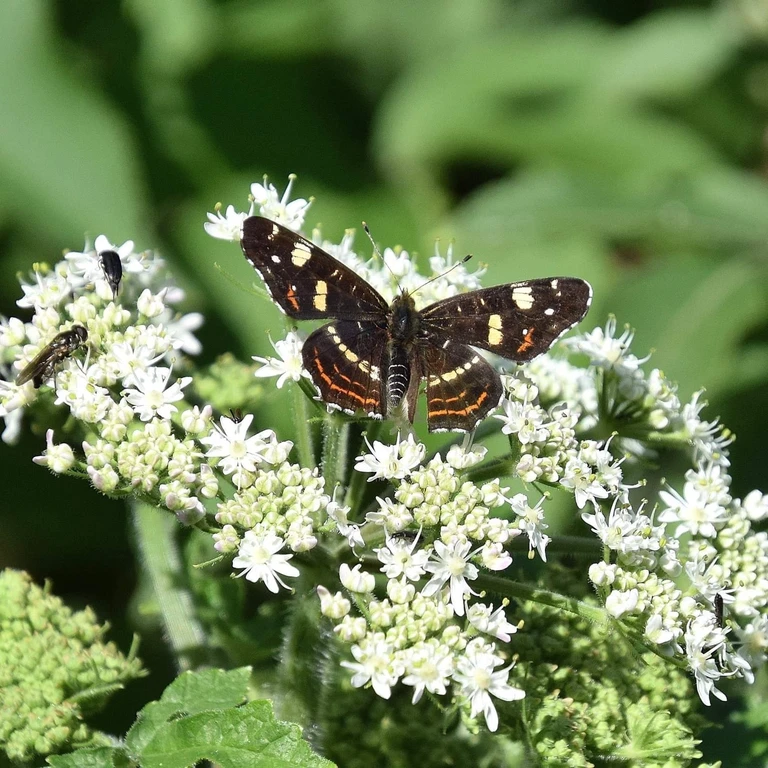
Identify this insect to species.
Araschnia levana
